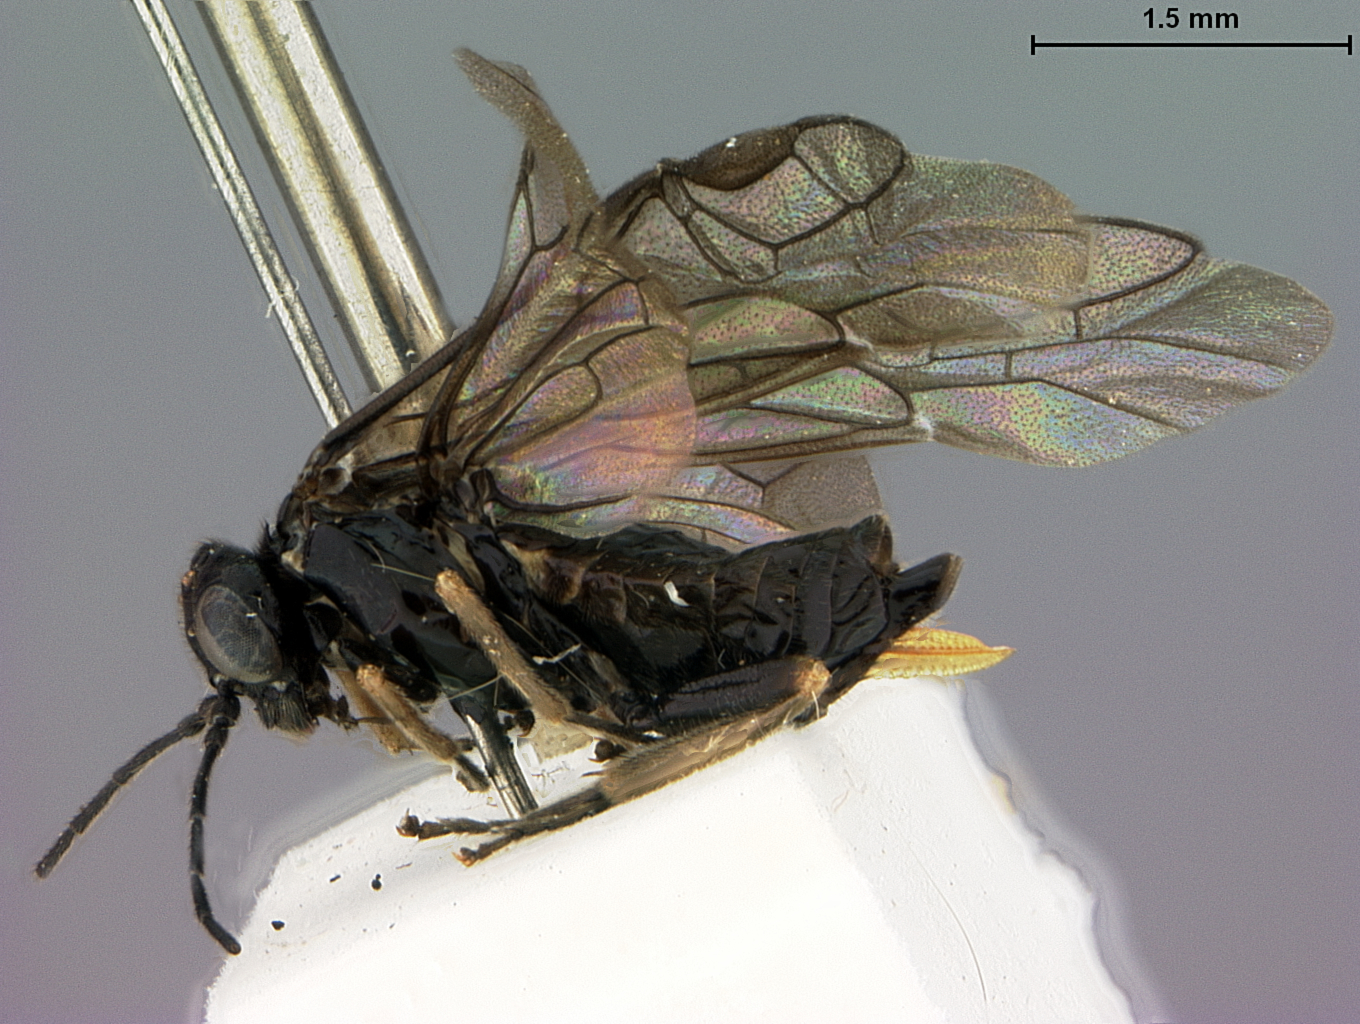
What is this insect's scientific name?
Notofenusa flinti
